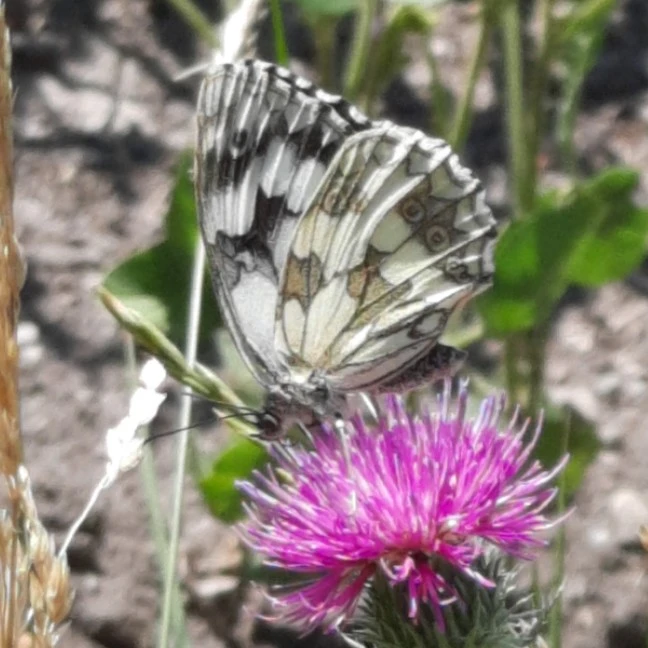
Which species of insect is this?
Melanargia galathea
